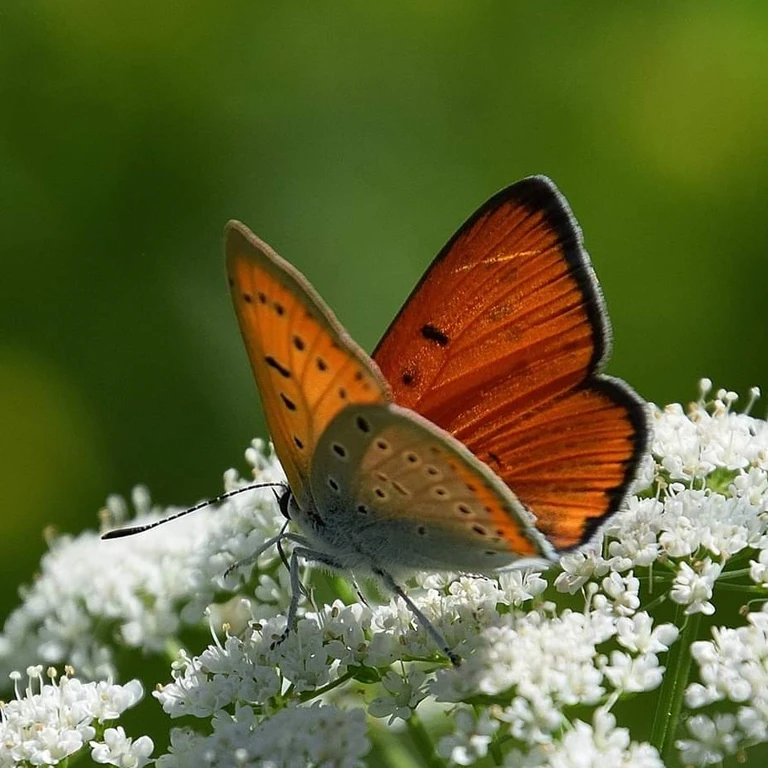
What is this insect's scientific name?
Lycaena dispar
